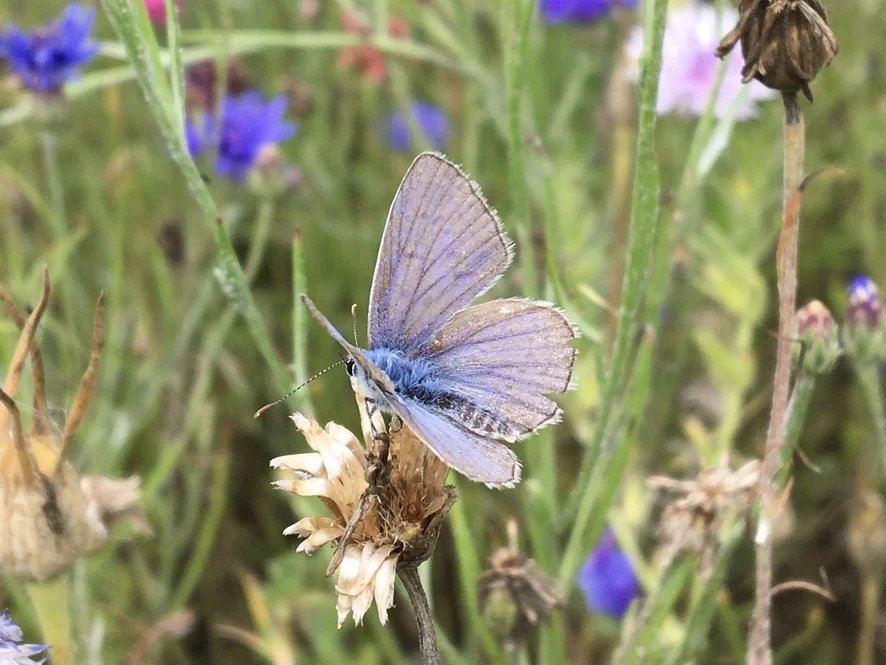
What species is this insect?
Polyommatus icarus
